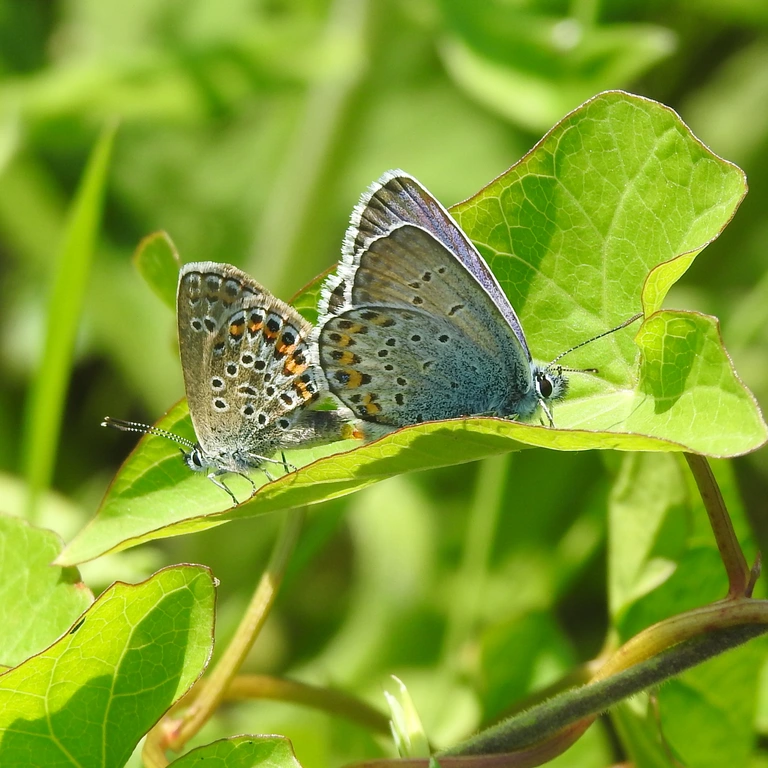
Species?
Plebejus argus
